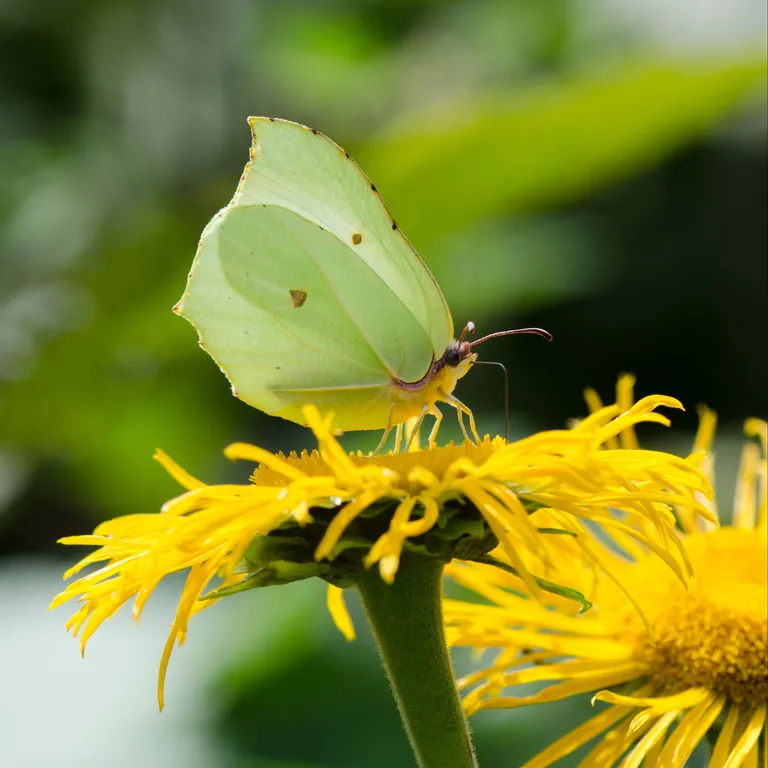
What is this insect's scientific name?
Gonepteryx rhamni
